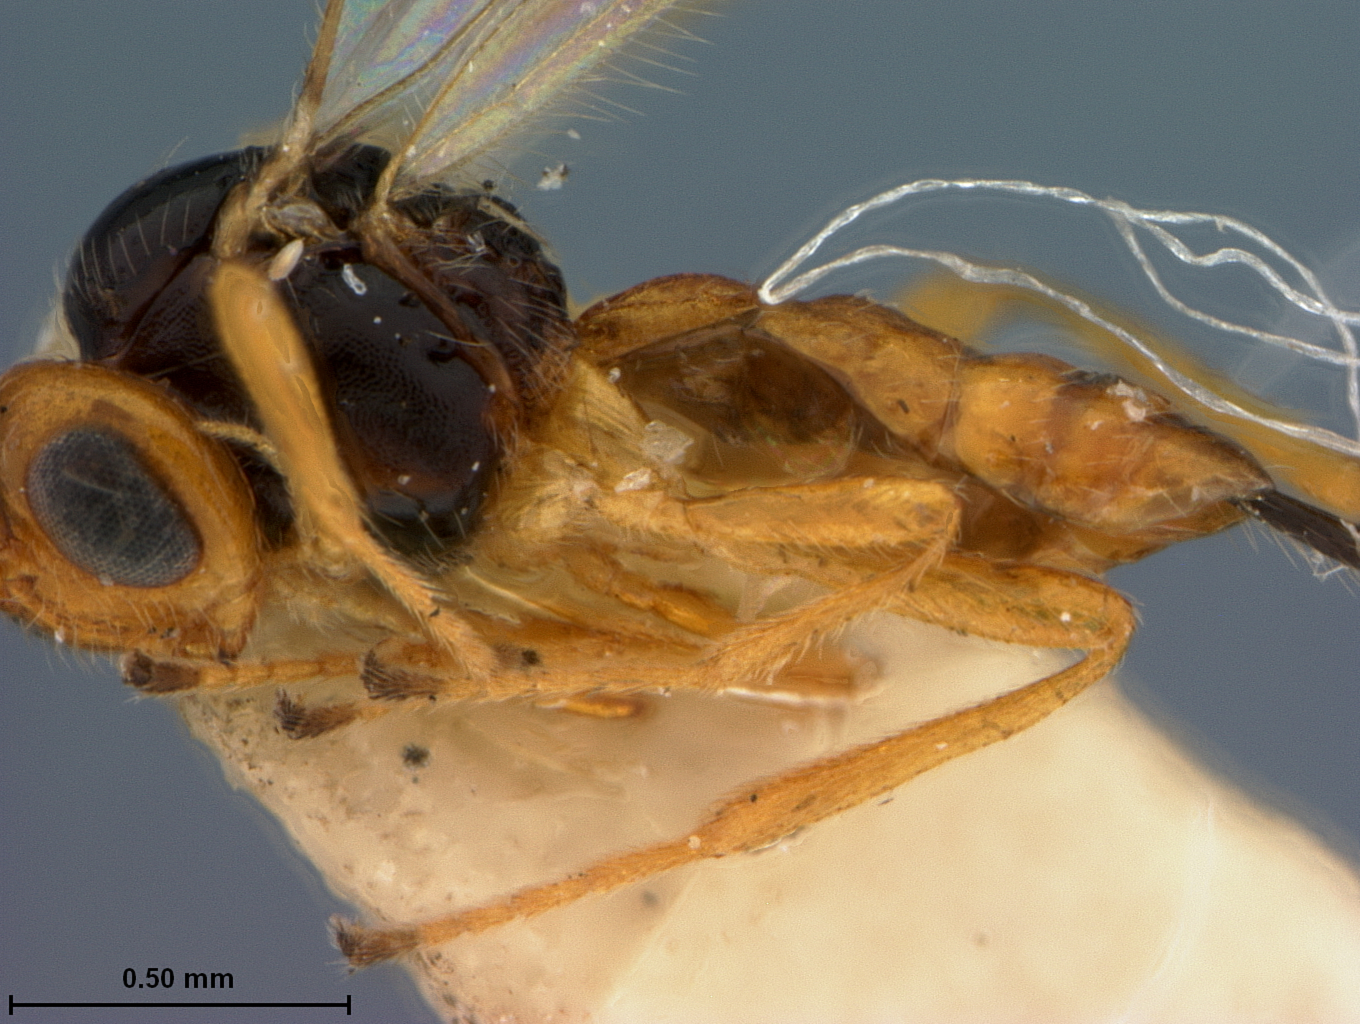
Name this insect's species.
Opius dreisbachi
